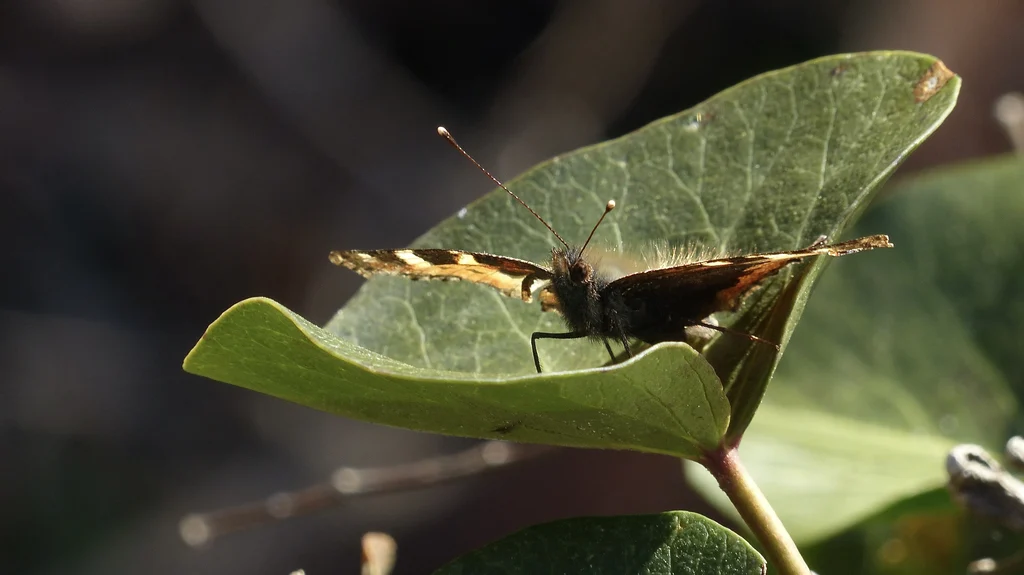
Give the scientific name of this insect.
Aglais urticae
